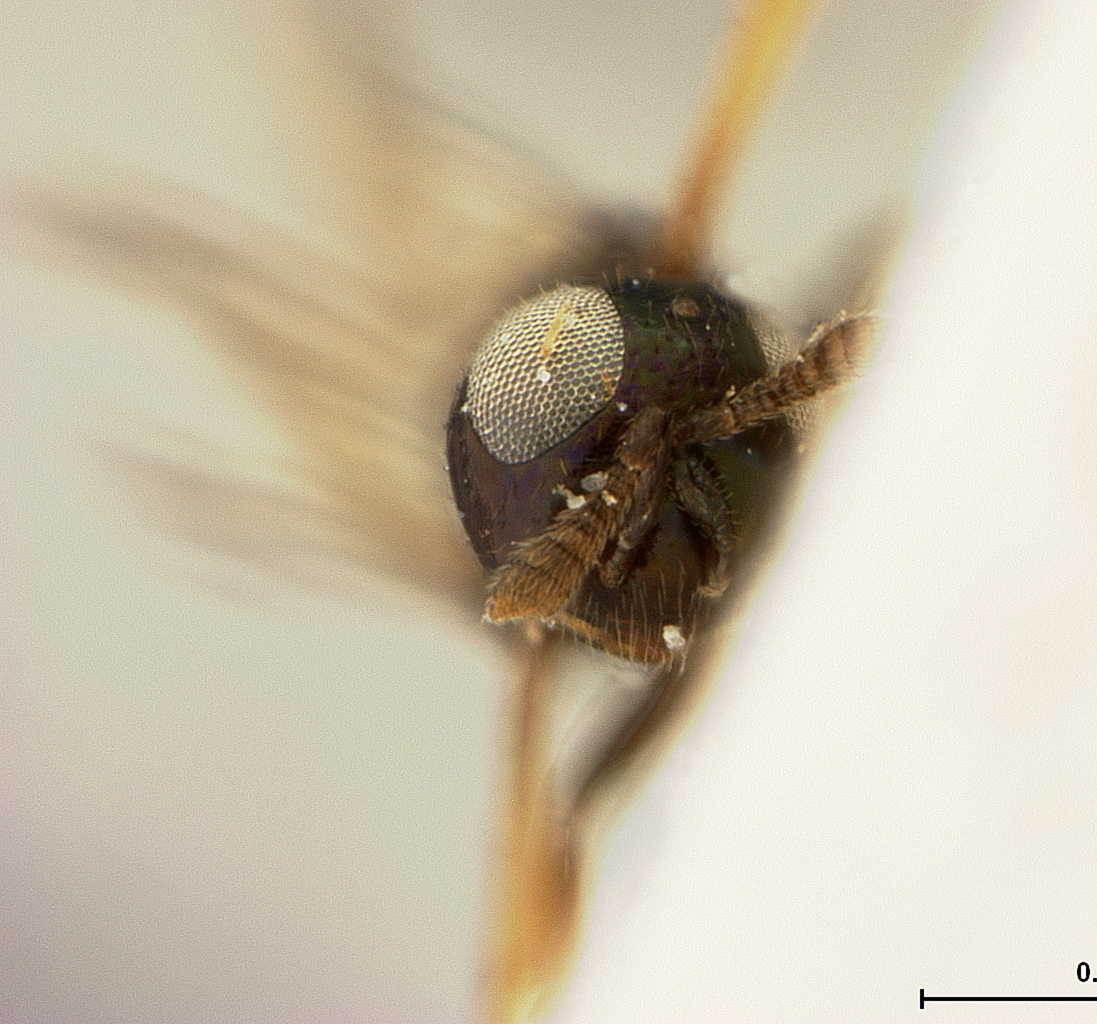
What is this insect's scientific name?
Adelencyrtus kaalae
